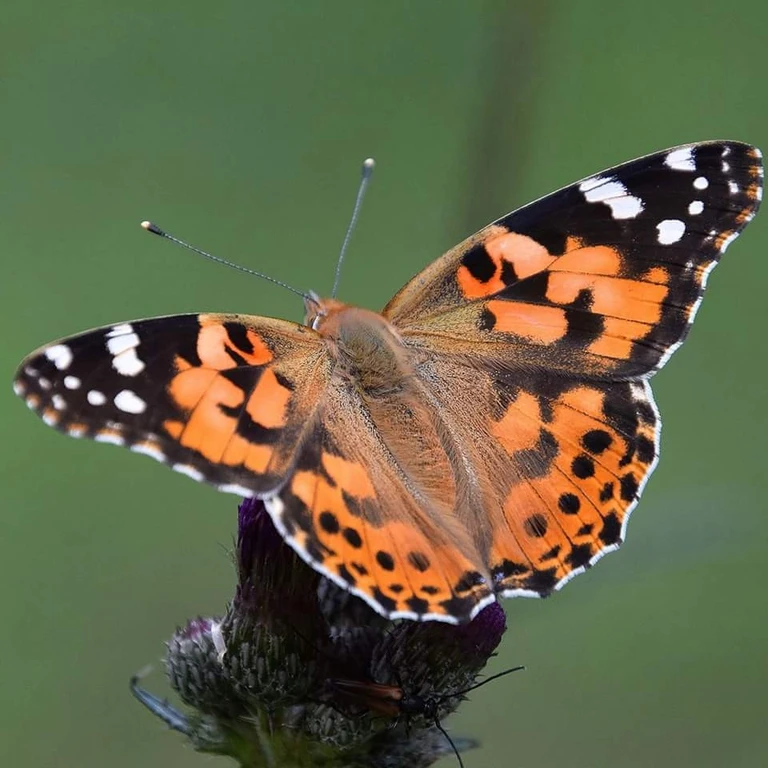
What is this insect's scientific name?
Vanessa cardui
